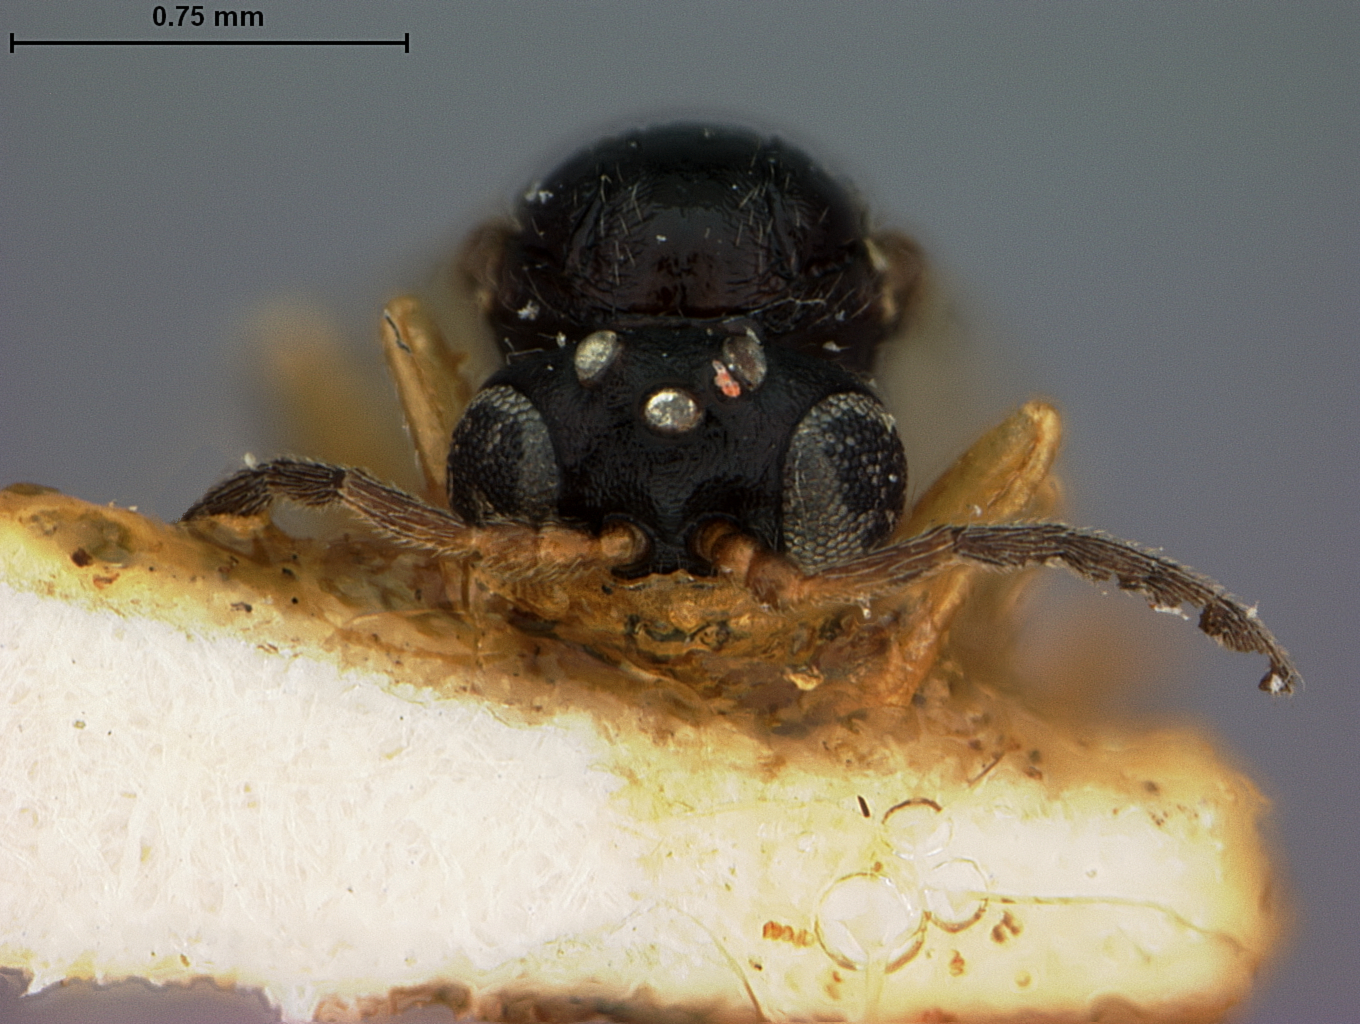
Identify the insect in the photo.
Dryophanta cinereae
